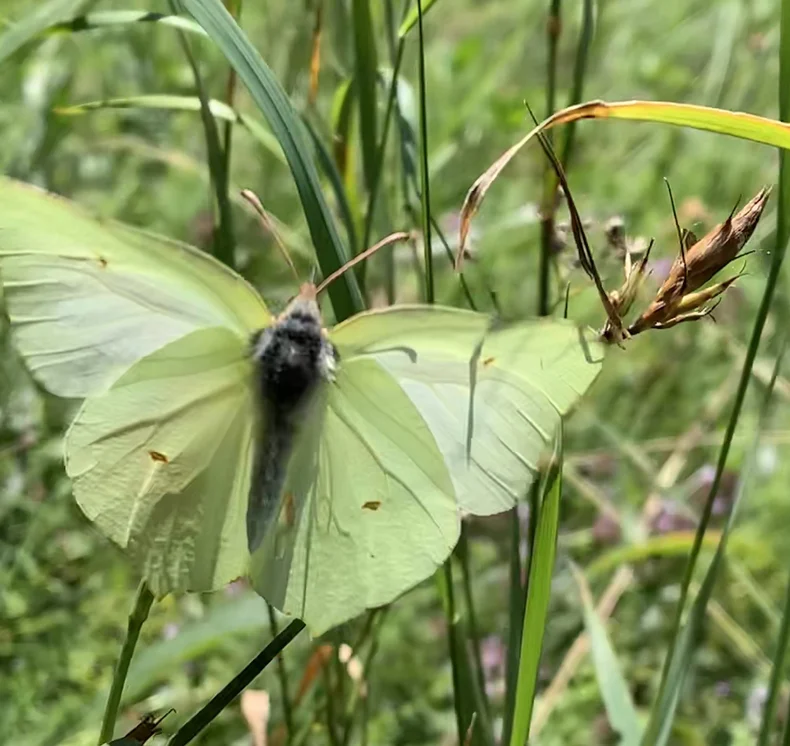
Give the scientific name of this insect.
Gonepteryx rhamni
